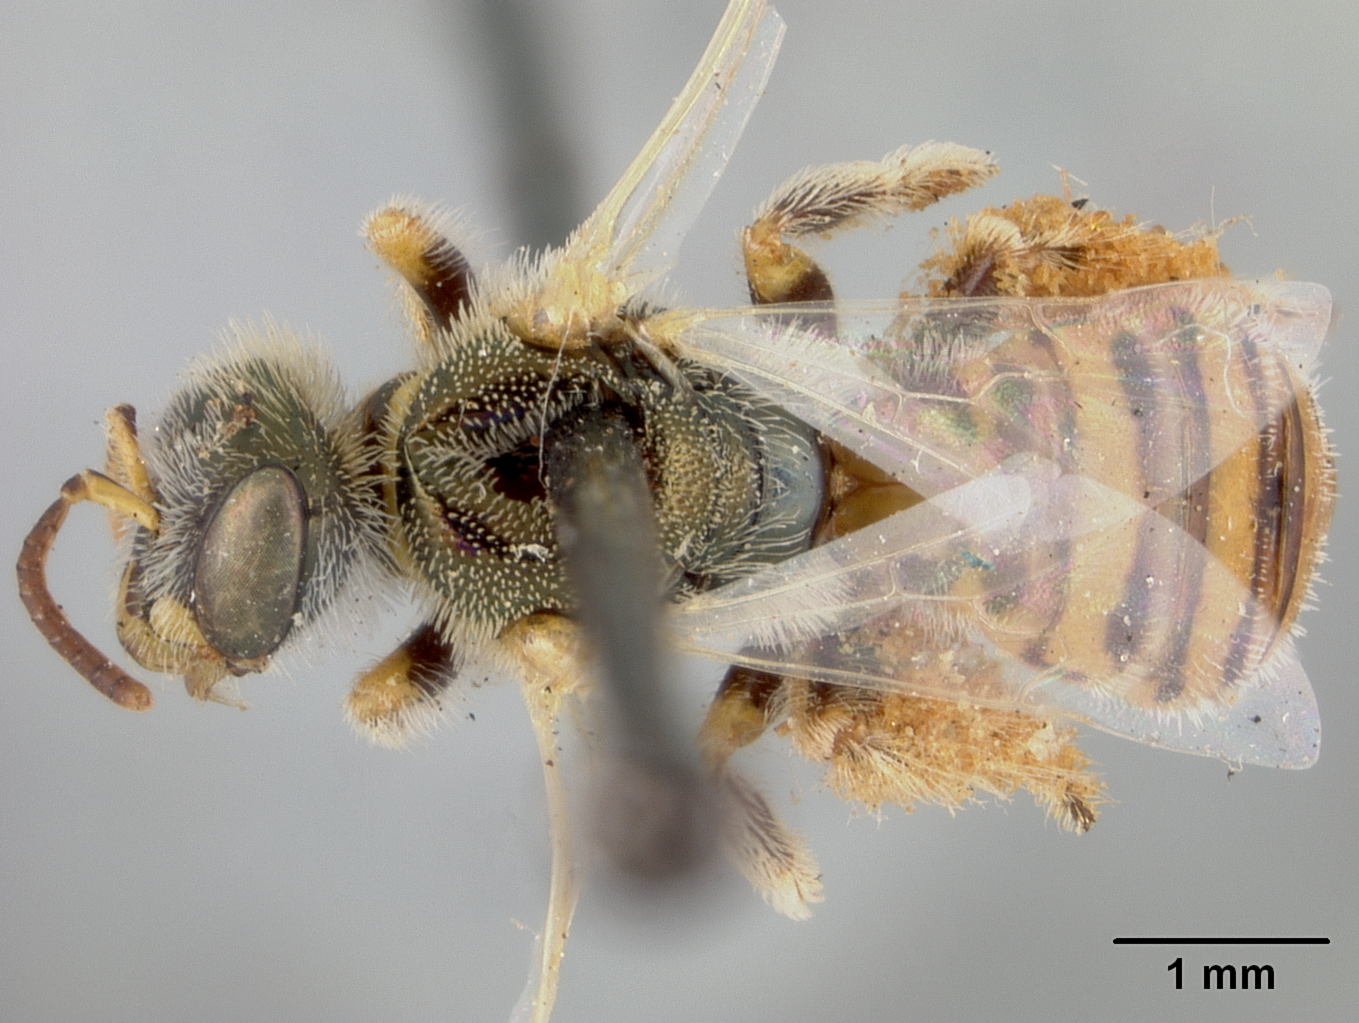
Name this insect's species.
Perdita coreopsidis
